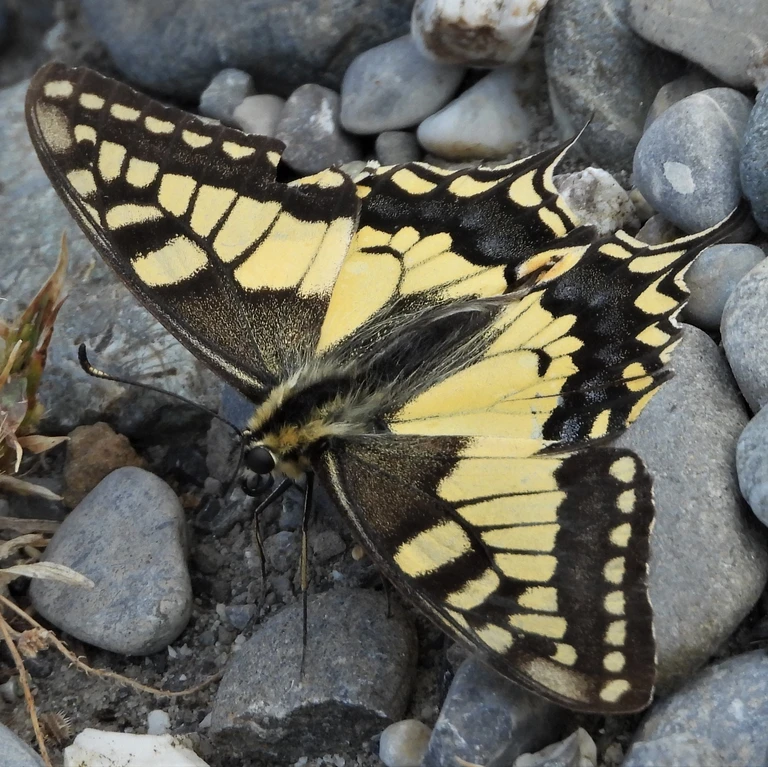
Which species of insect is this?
Papilio machaon
